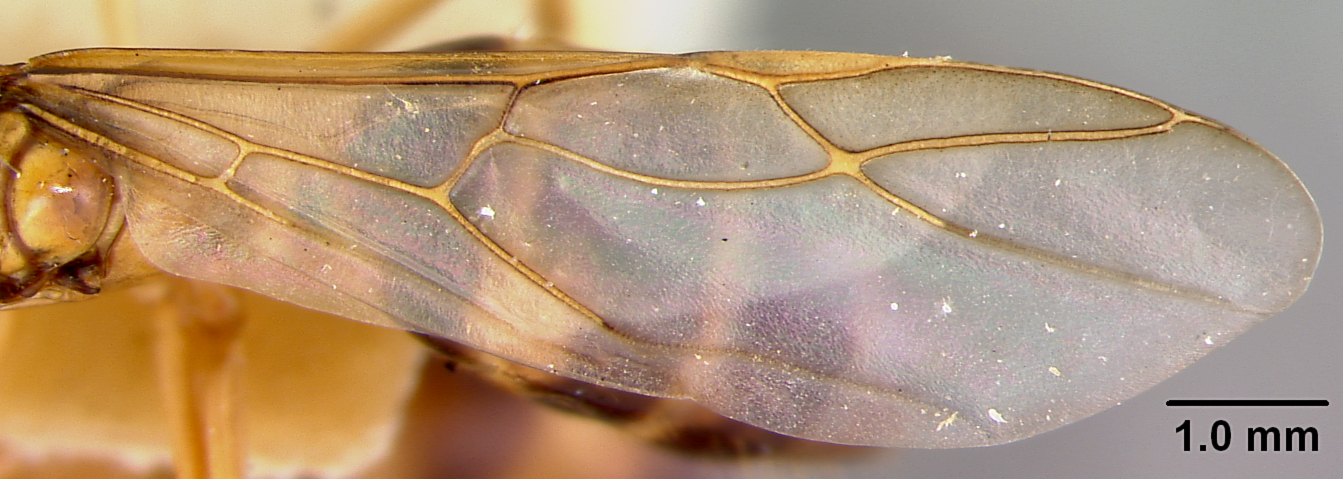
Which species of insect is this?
Camponotus maudella
